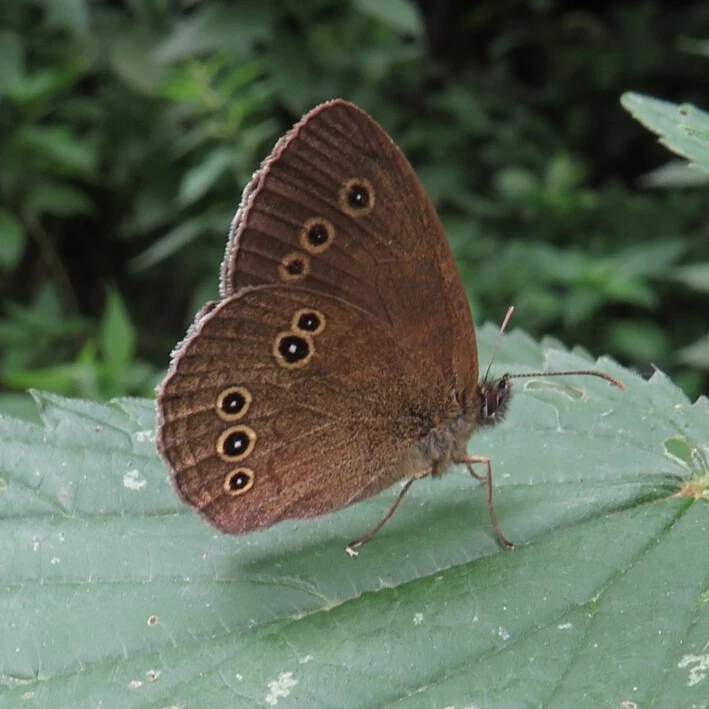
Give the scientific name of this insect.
Aphantopus hyperantus
